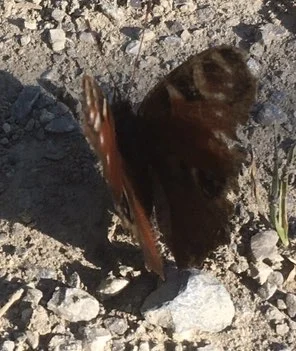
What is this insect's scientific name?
Aglais io
